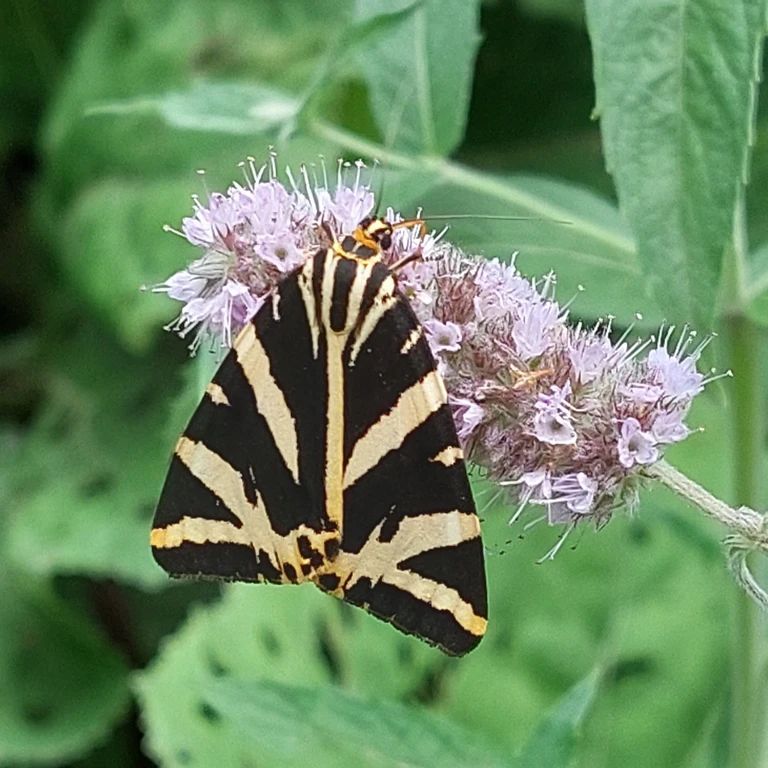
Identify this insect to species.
Euplagia quadripunctaria
